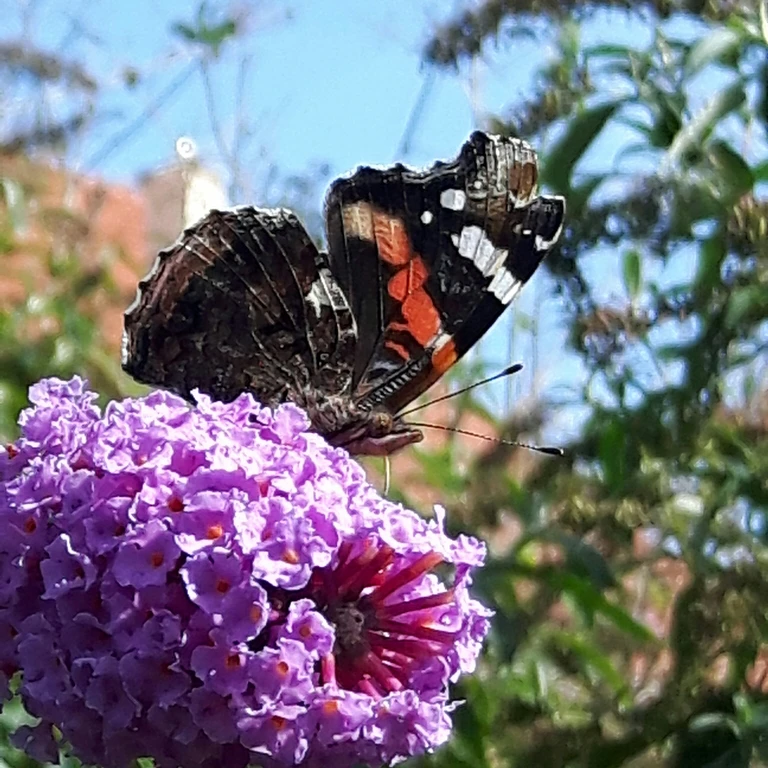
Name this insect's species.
Vanessa atalanta
